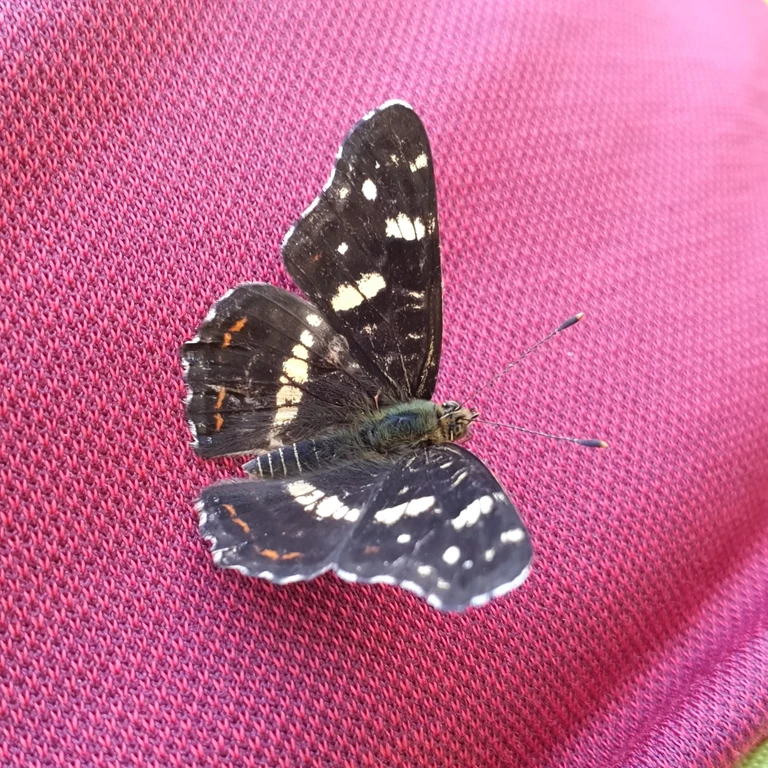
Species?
Araschnia levana
